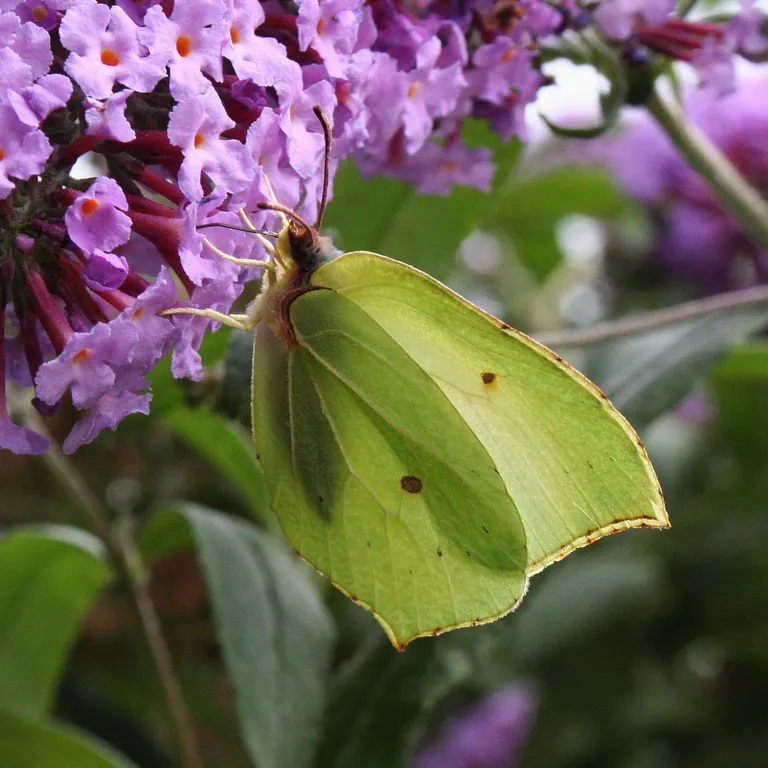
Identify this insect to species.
Gonepteryx rhamni
